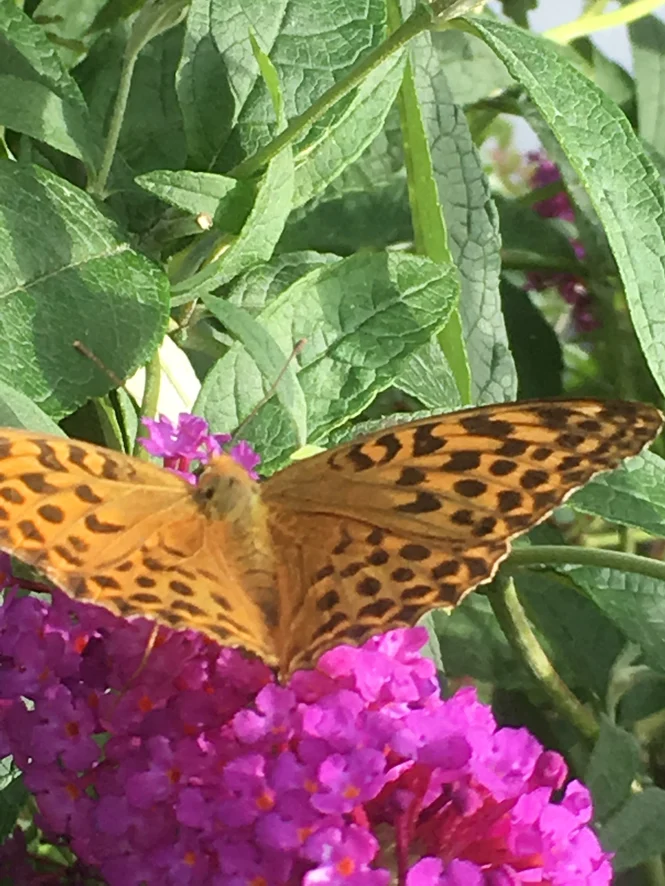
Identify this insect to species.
Argynnis paphia
